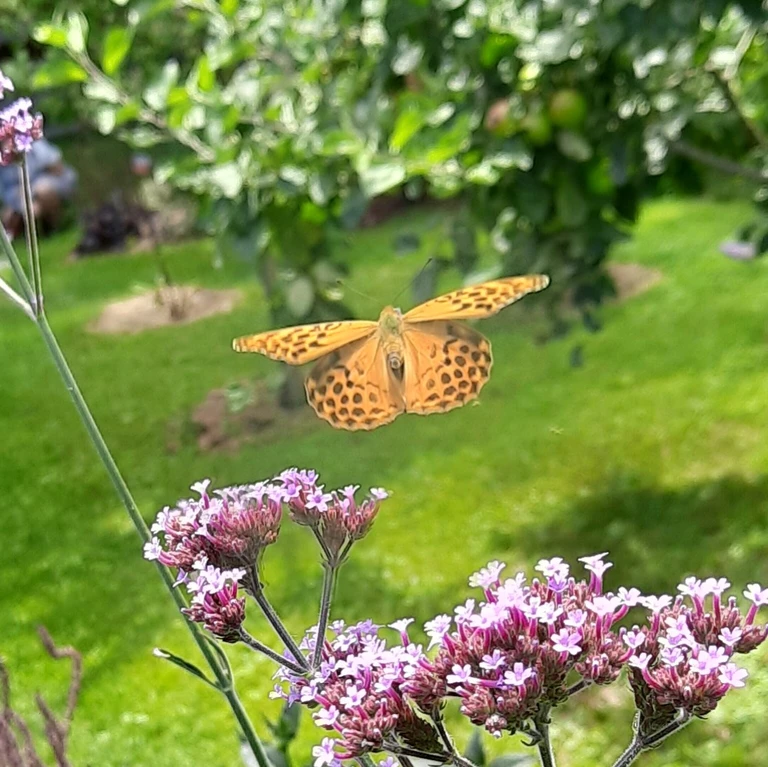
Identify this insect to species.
Argynnis paphia
